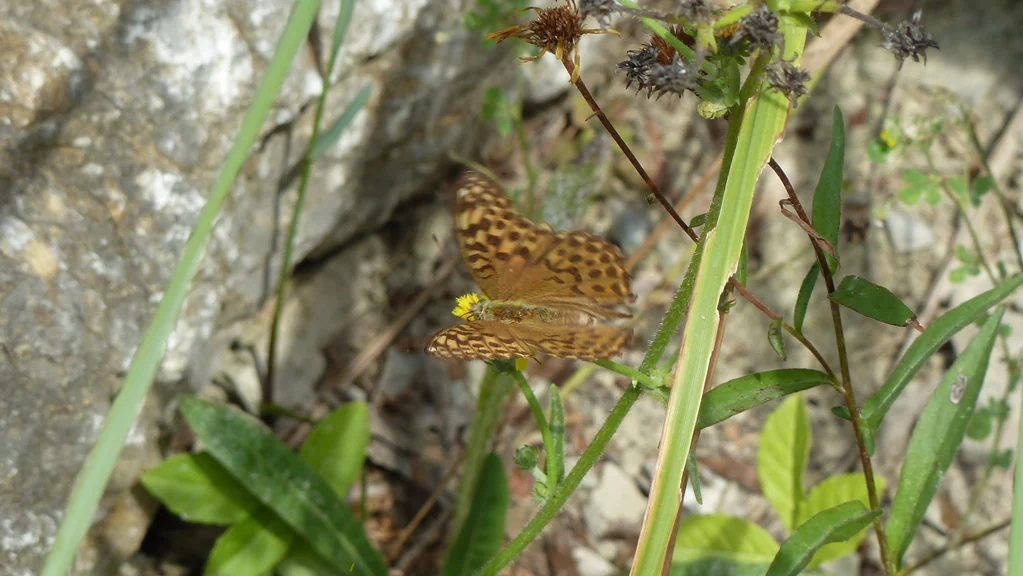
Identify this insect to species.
Argynnis paphia
